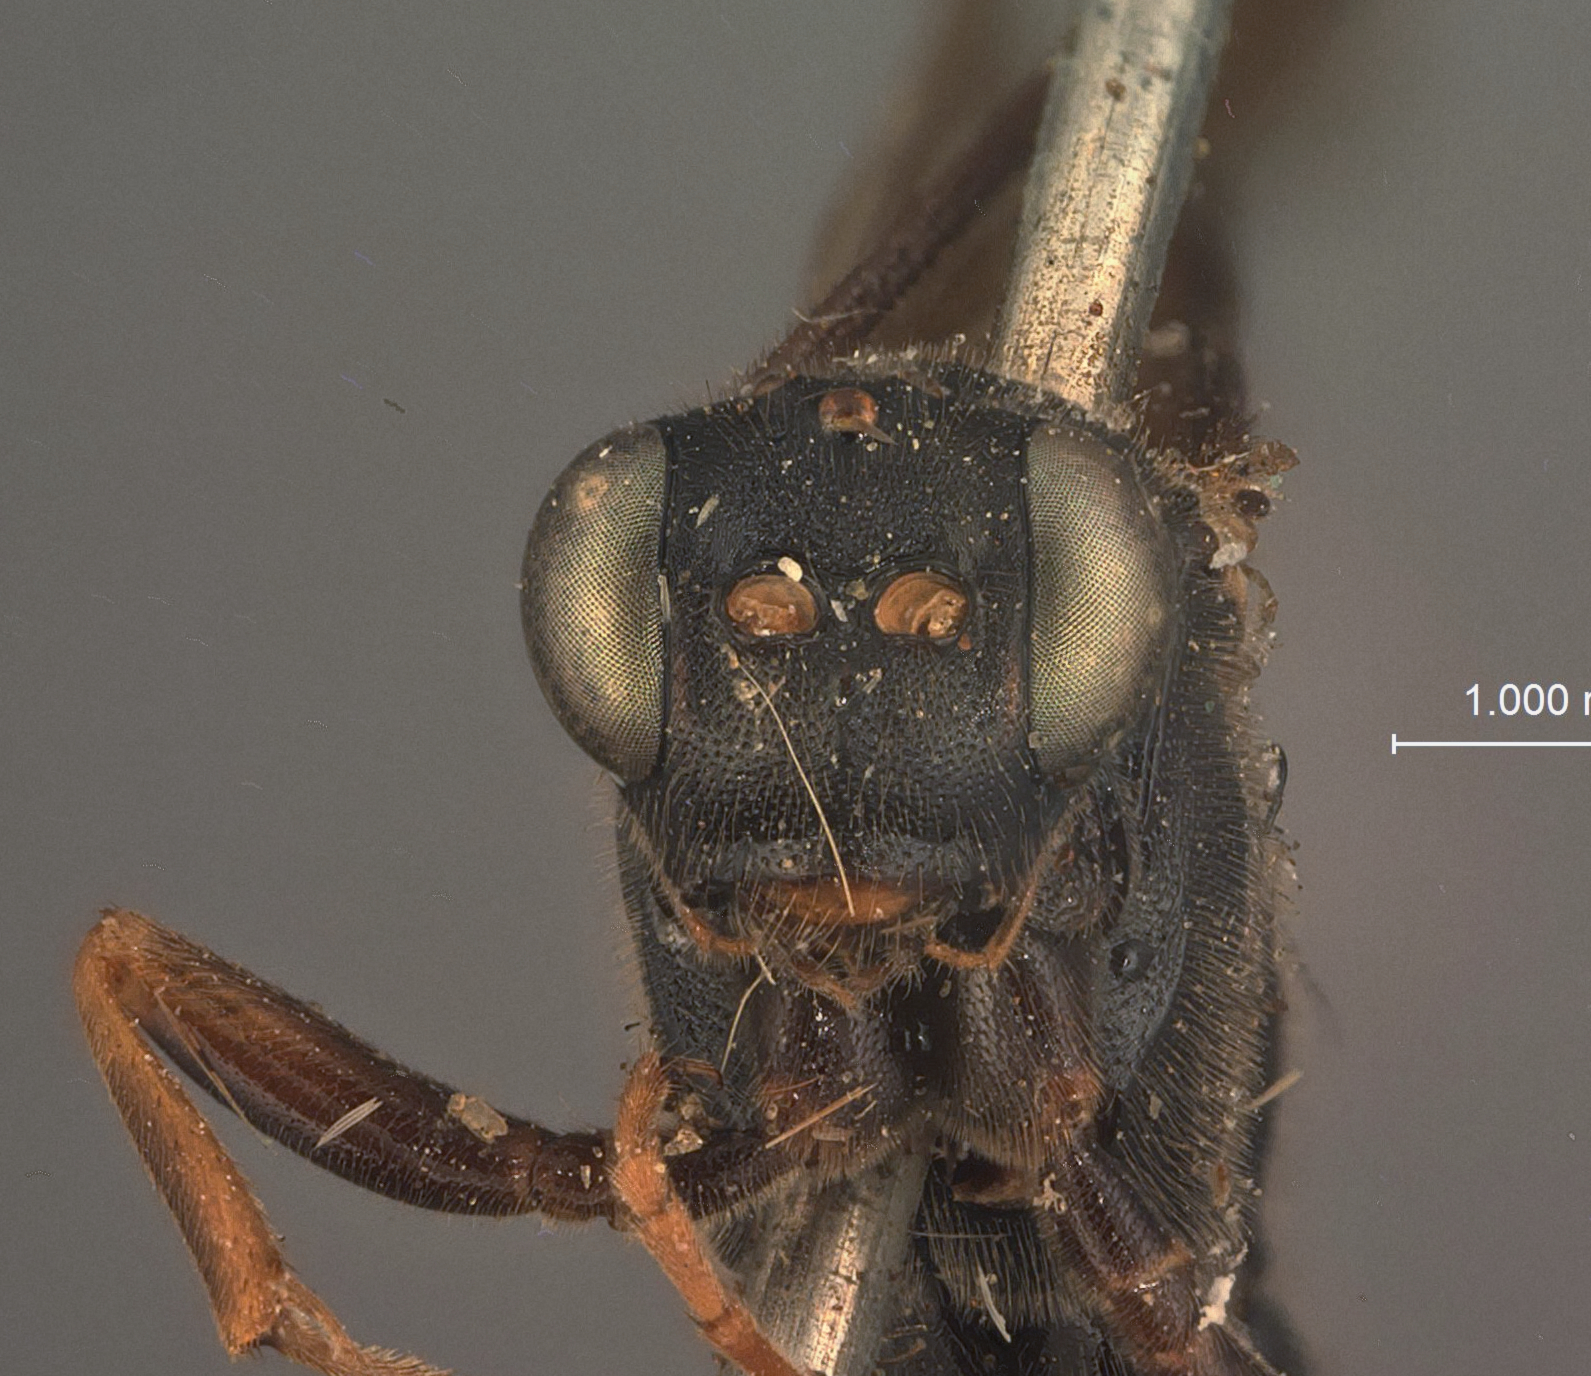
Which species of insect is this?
Lampronota puritana
